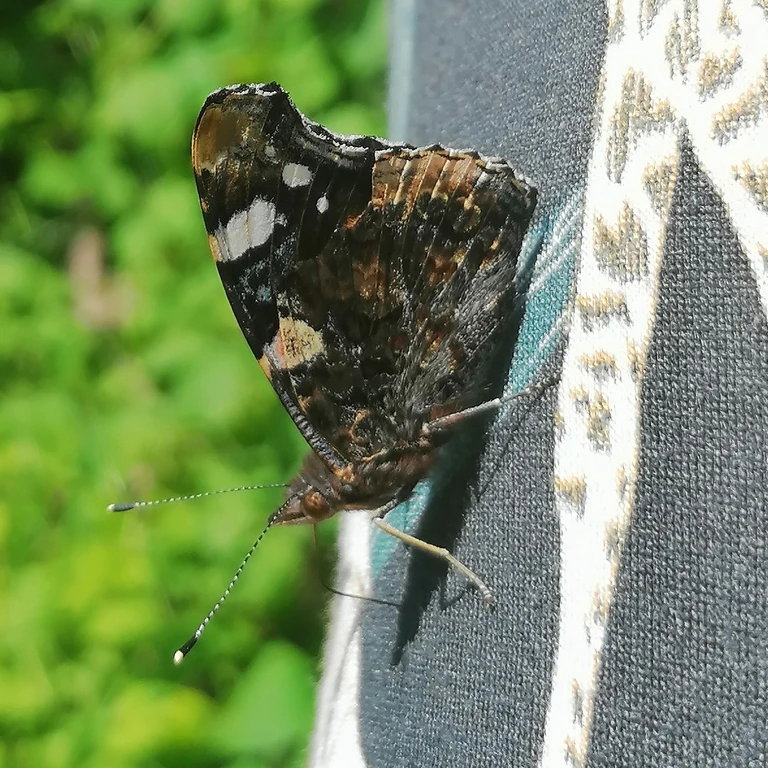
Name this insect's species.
Vanessa atalanta
